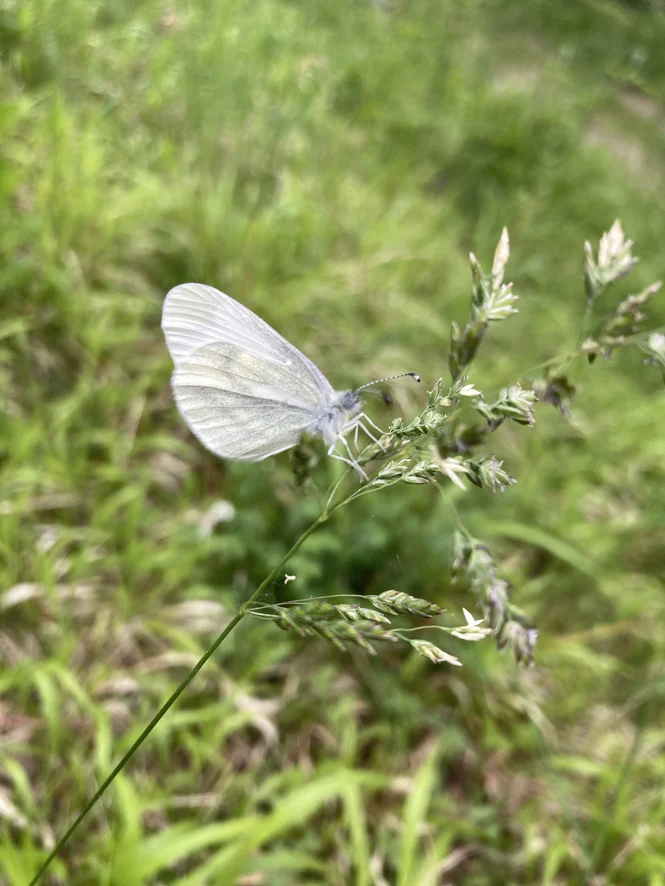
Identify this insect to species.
Leptidea sinapis/juvernica
